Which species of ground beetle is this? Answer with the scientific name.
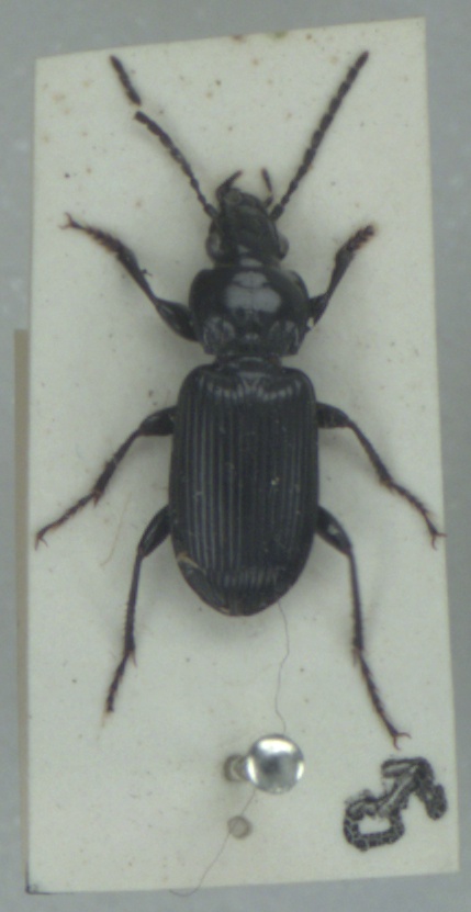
Pterostichus nigrita
